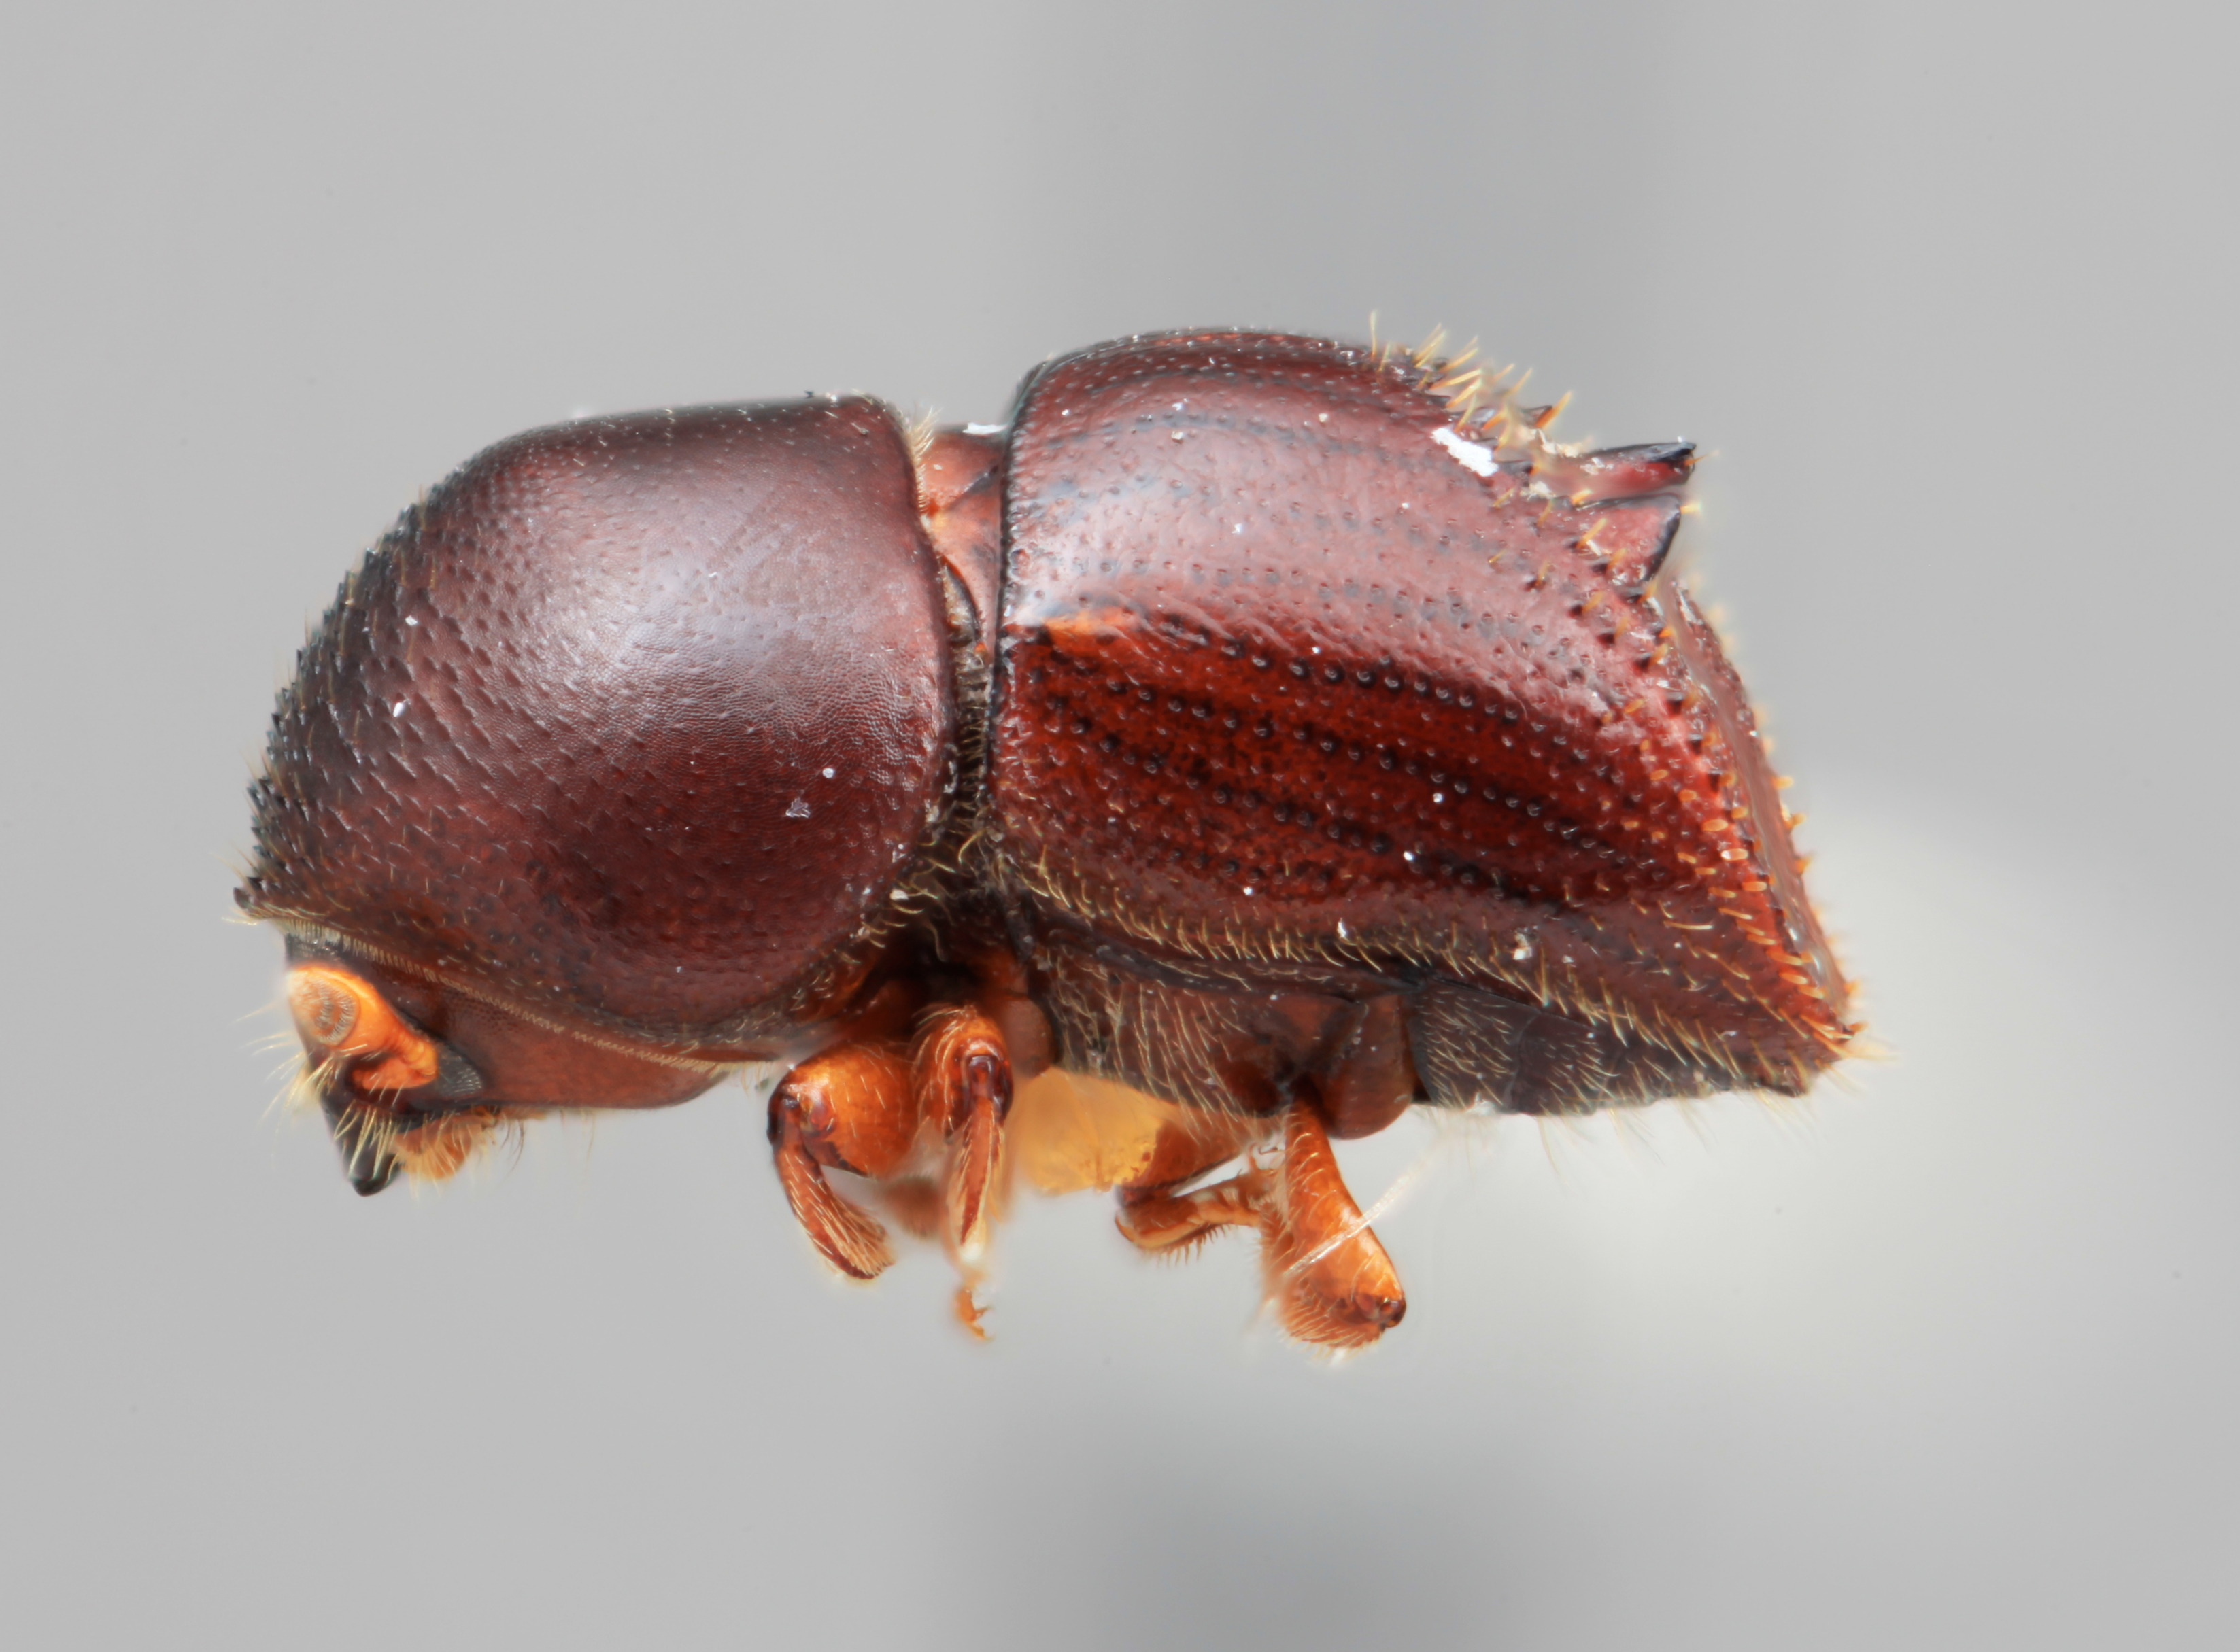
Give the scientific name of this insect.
Xyleborus pandulus
